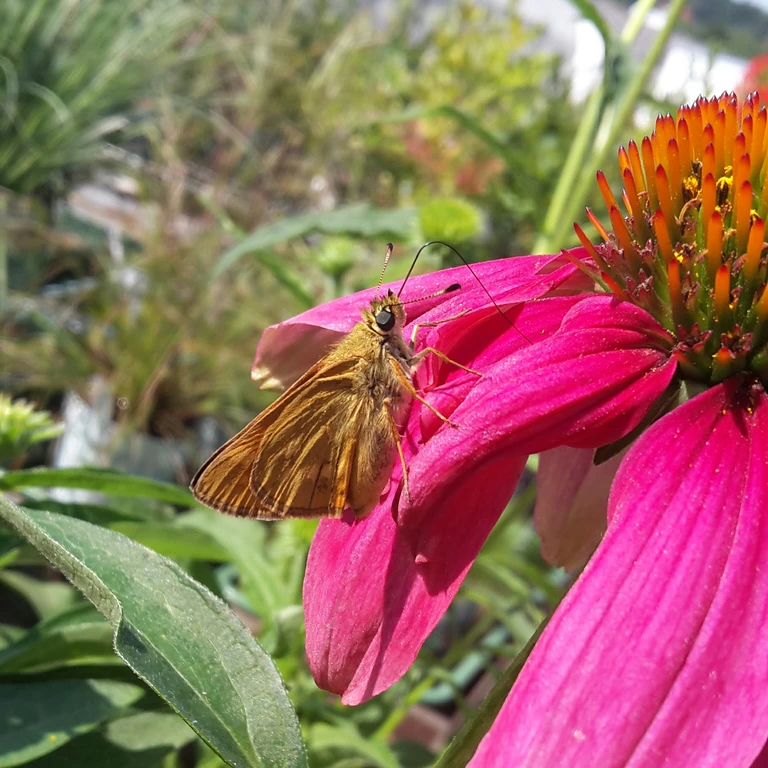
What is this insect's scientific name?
Thymelicus lineola
